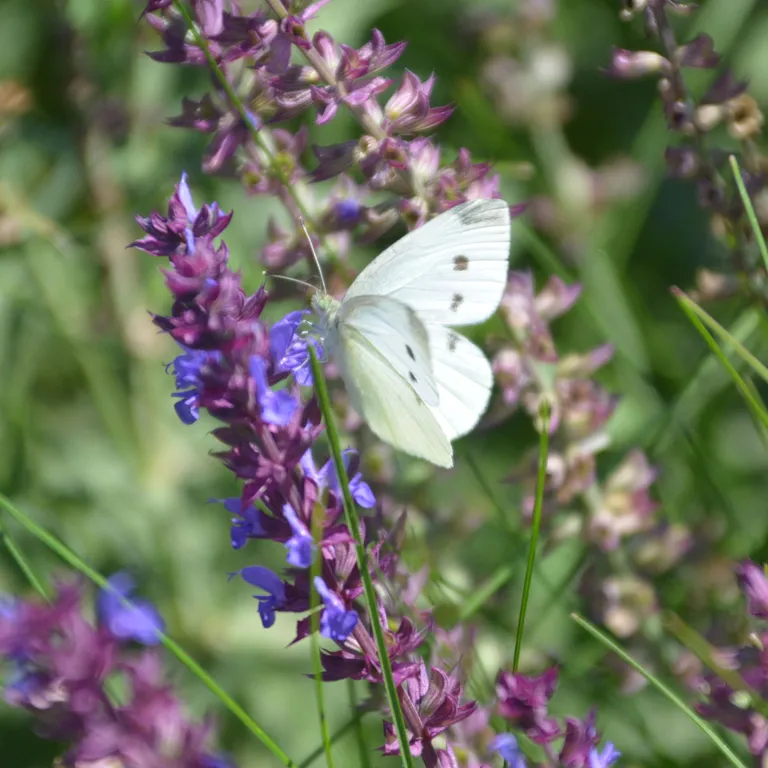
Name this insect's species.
Pieris rapae
